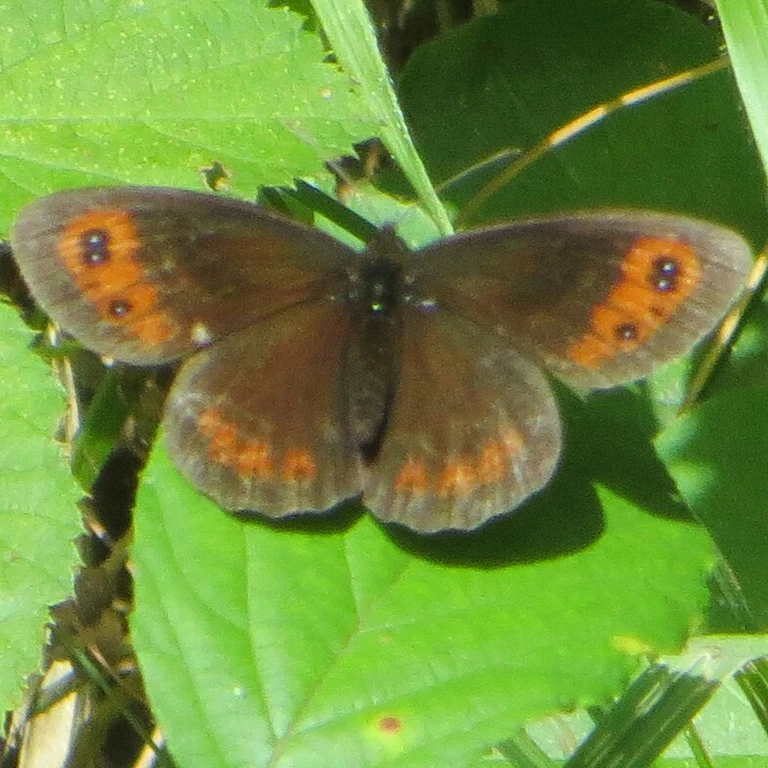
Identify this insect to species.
Erebia aethiops
